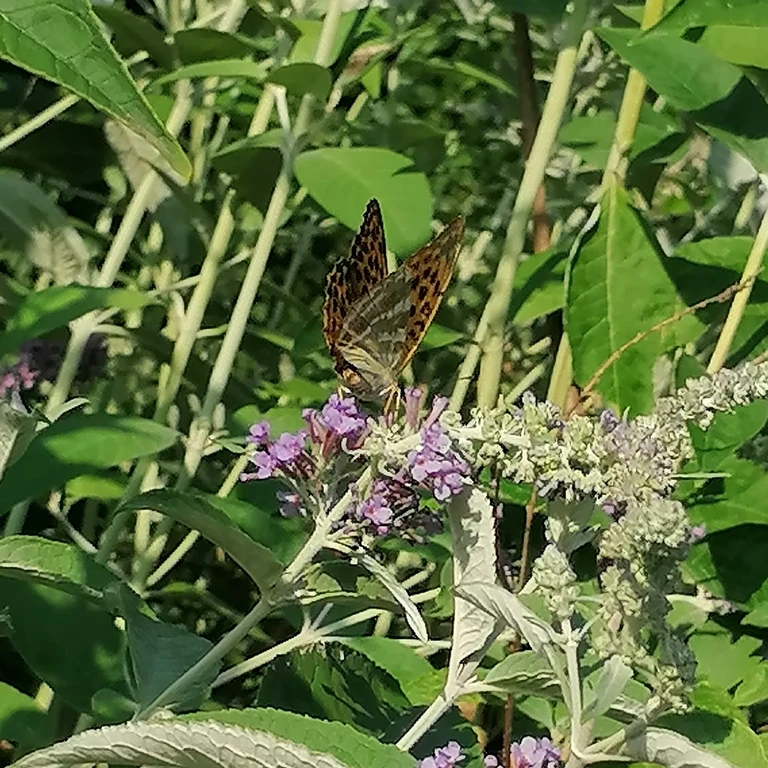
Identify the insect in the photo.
Argynnis paphia
